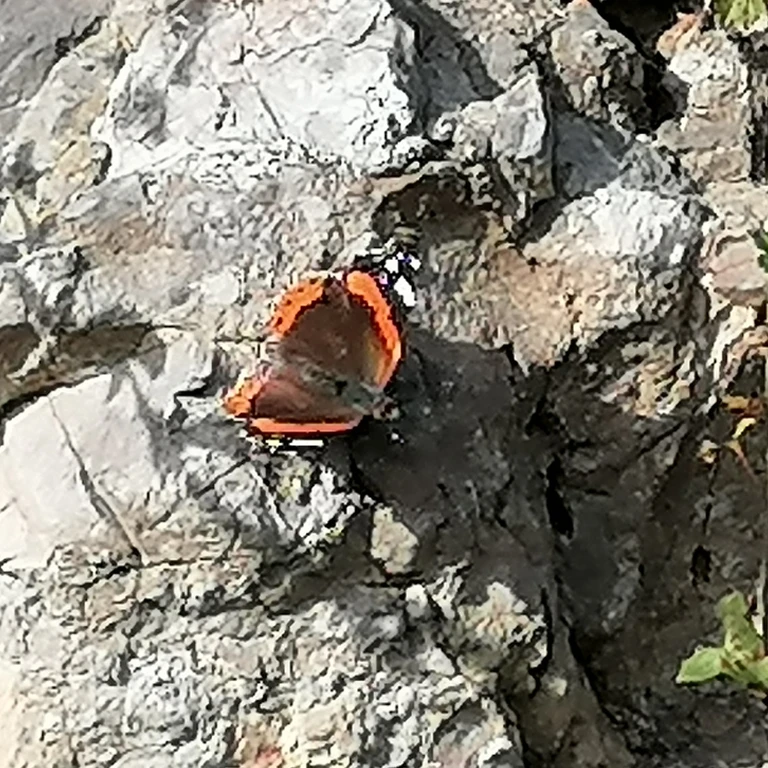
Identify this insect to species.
Vanessa atalanta
